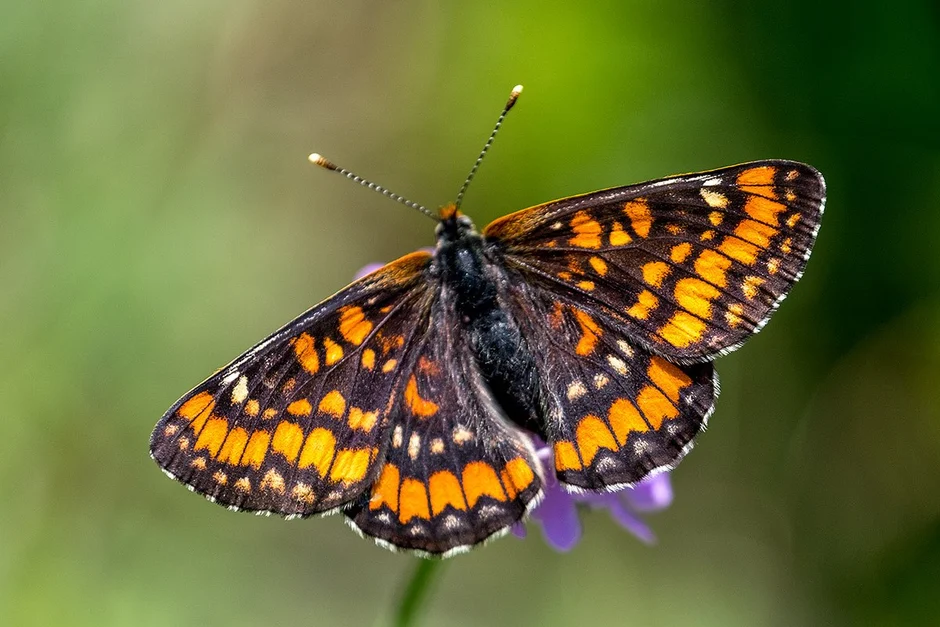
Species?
Euphydryas maturna
